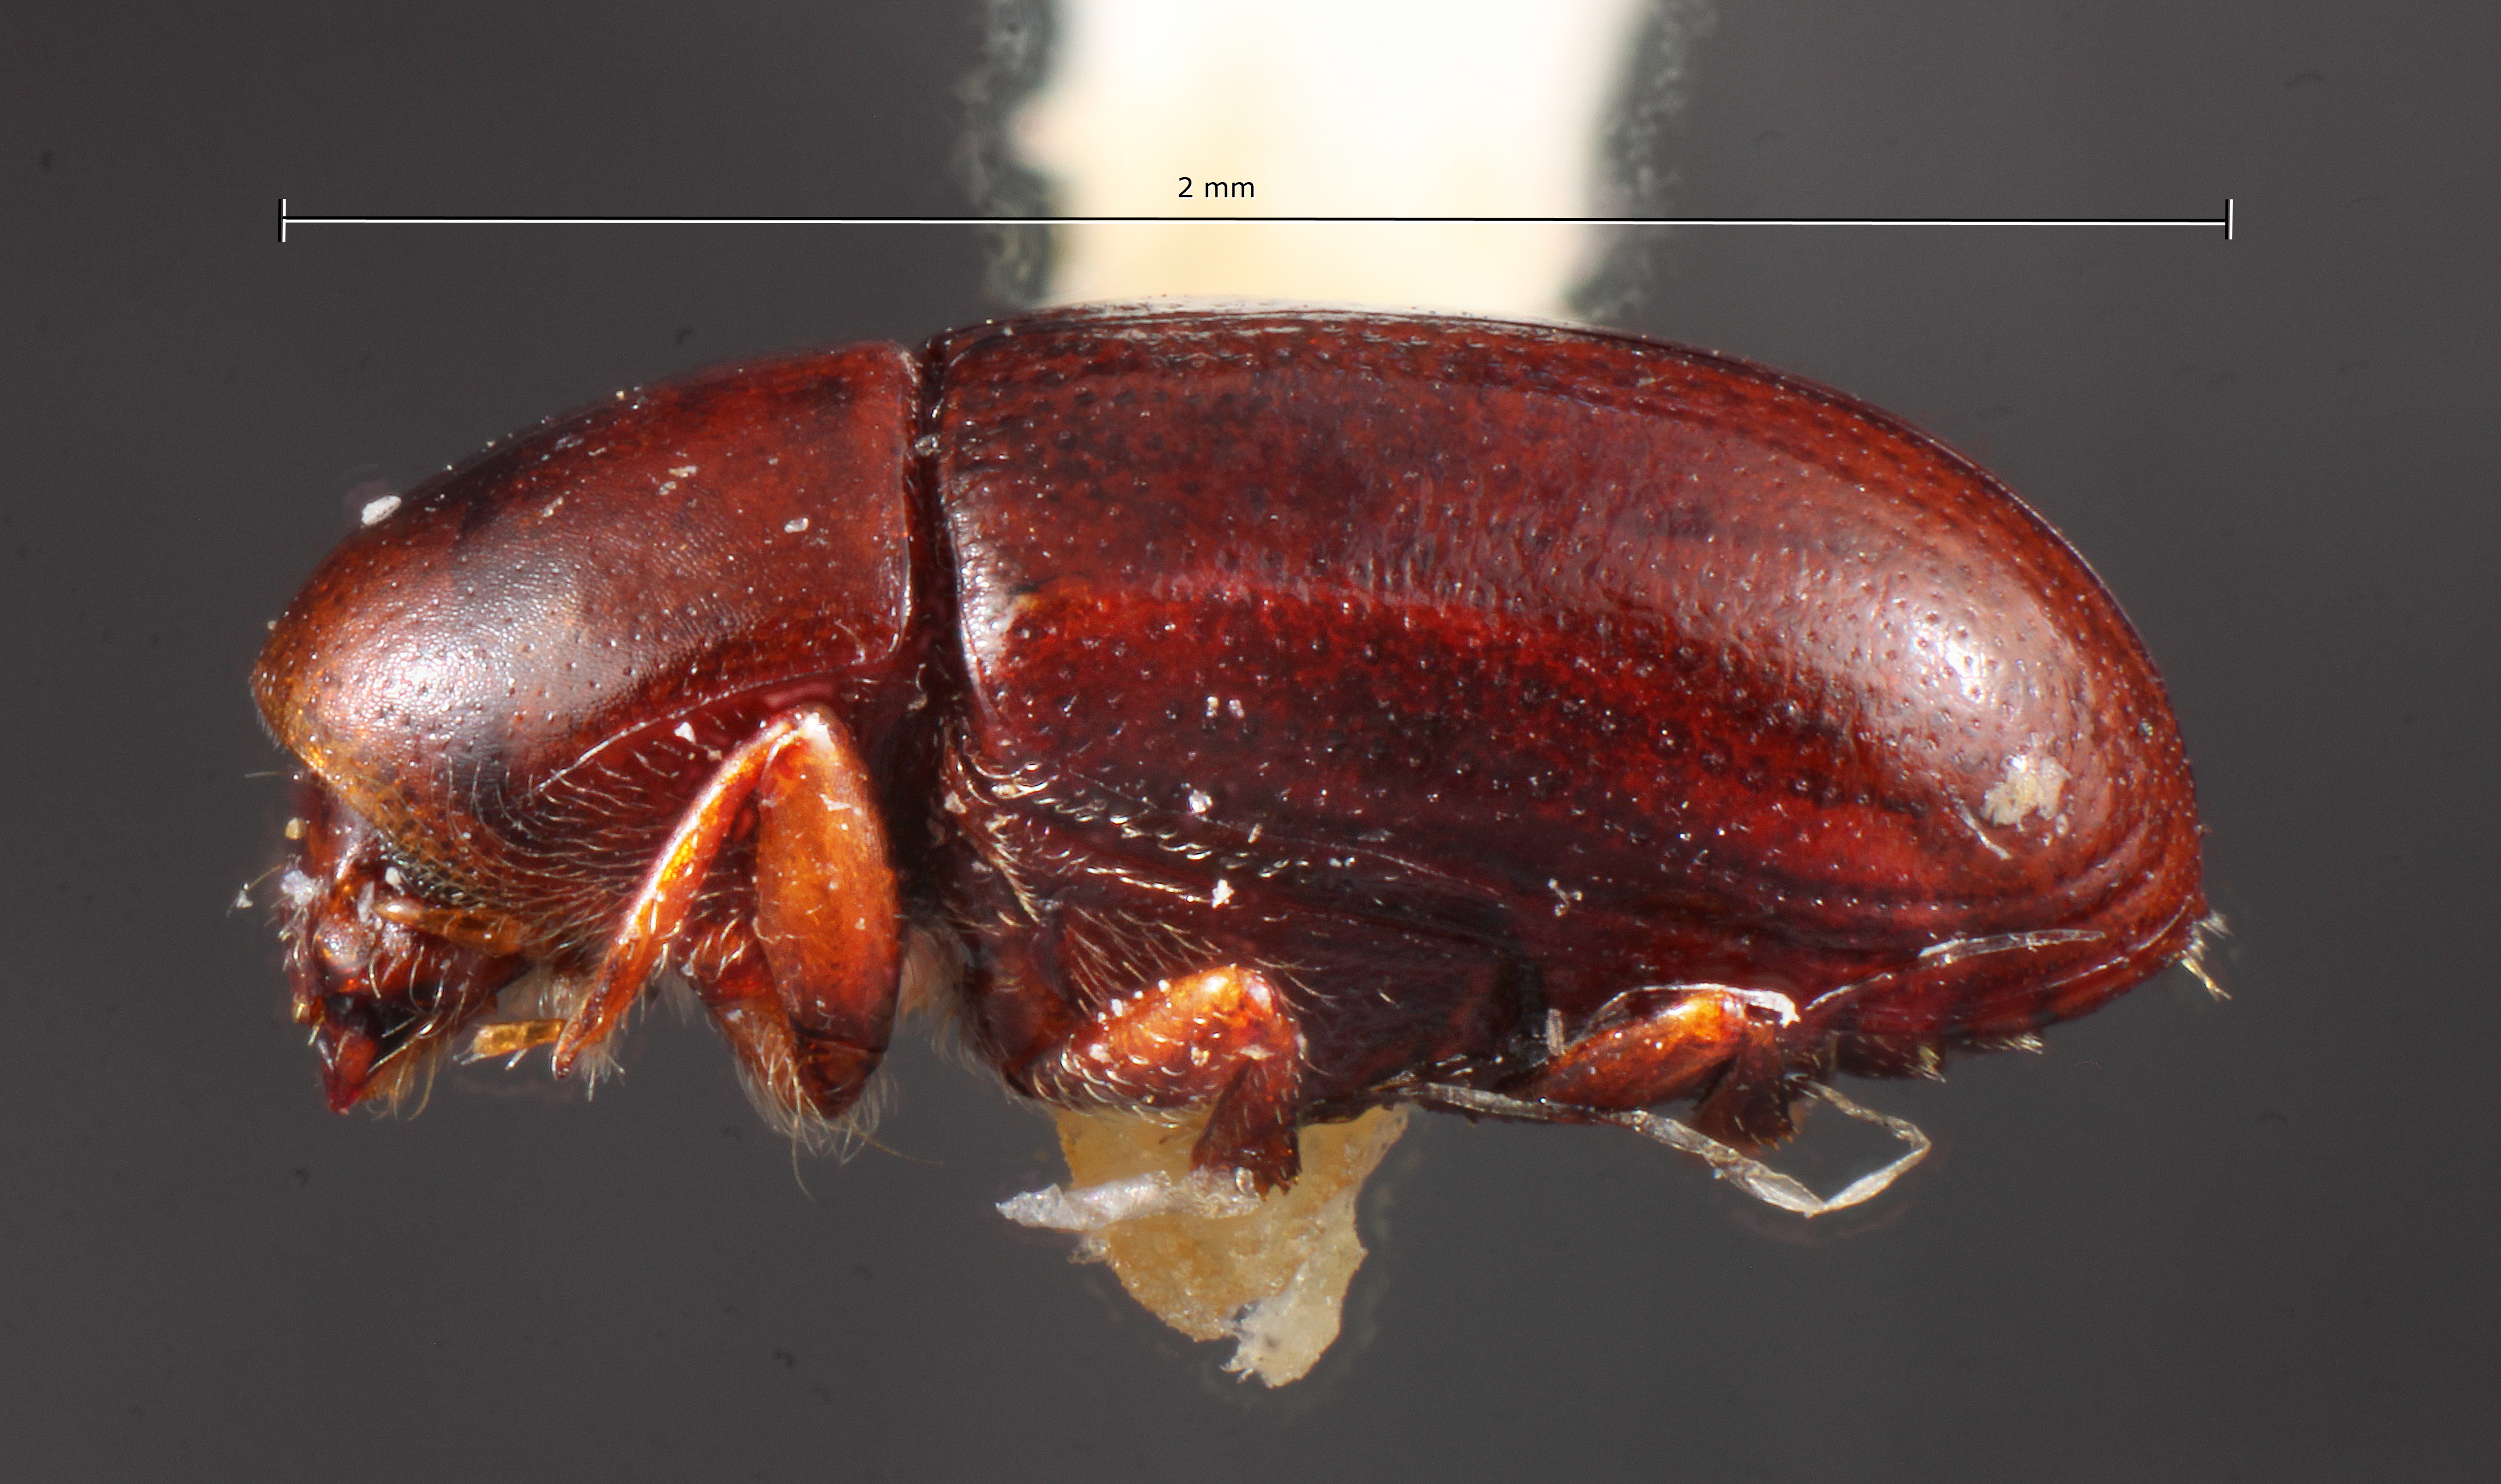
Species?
Hexacolus levis
